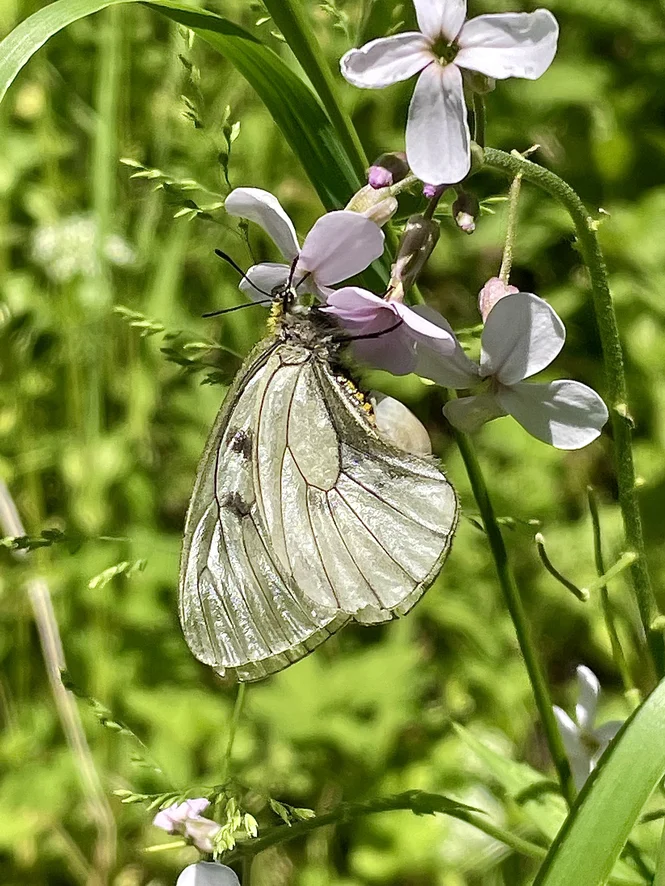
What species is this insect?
Parnassius mnemosyne
